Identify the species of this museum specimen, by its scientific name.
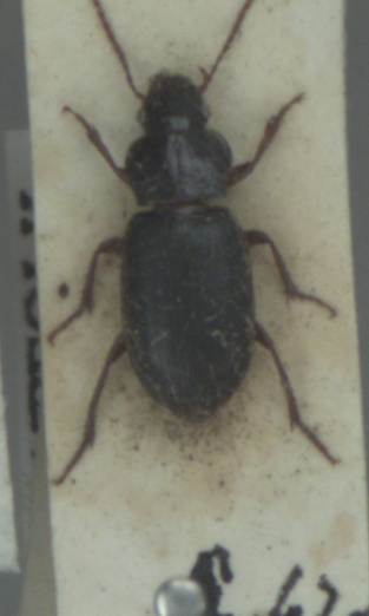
Ophonus rufibarbis
